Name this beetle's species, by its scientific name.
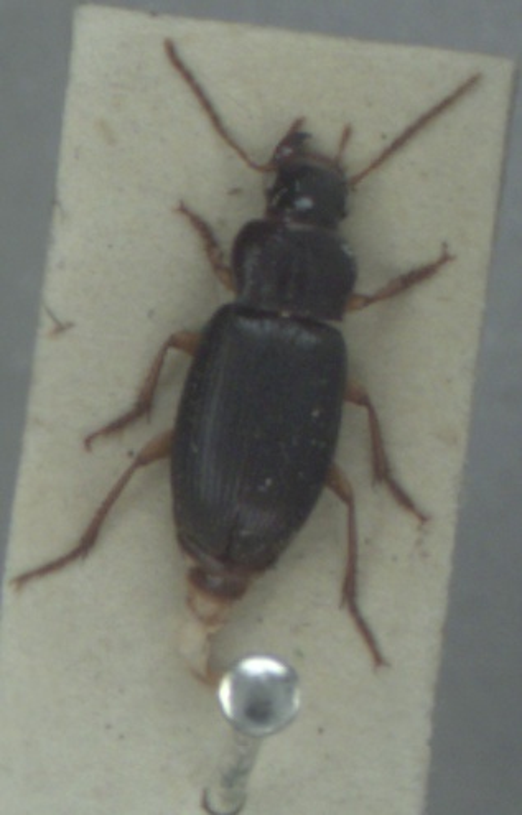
Ophonus rufibarbis
